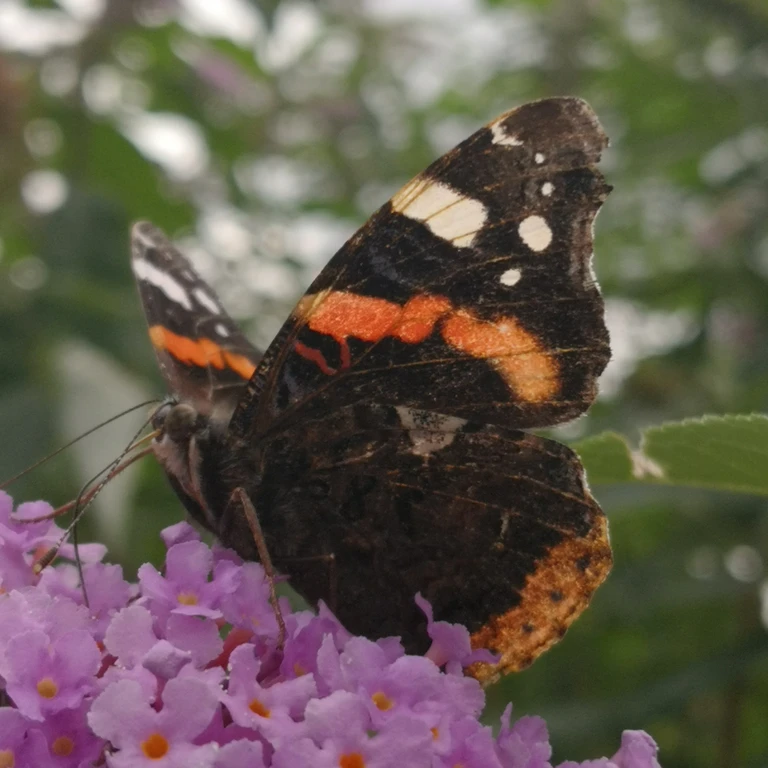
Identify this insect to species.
Vanessa atalanta
